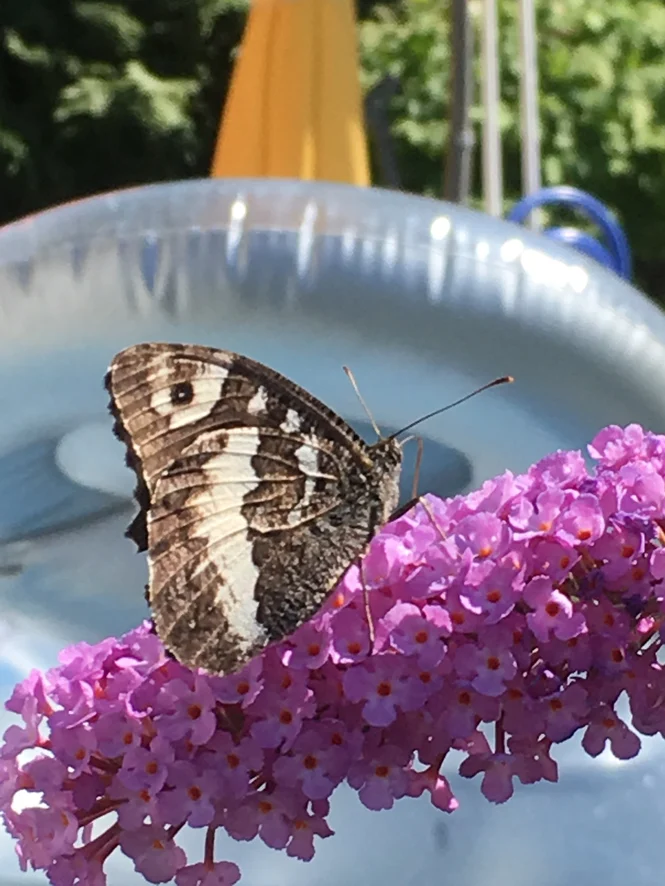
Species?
Brintesia circe
